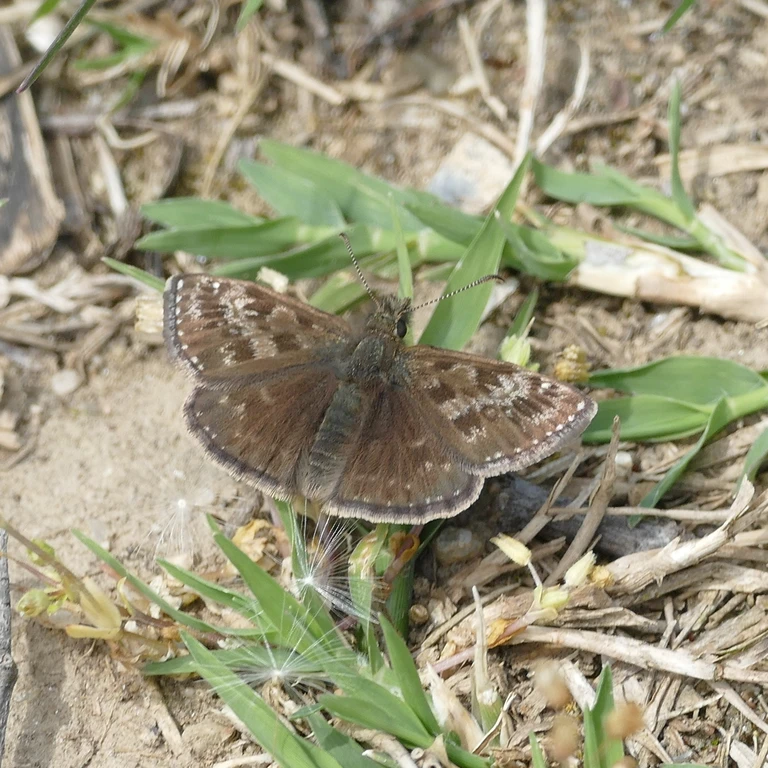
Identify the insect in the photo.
Erynnis tages
